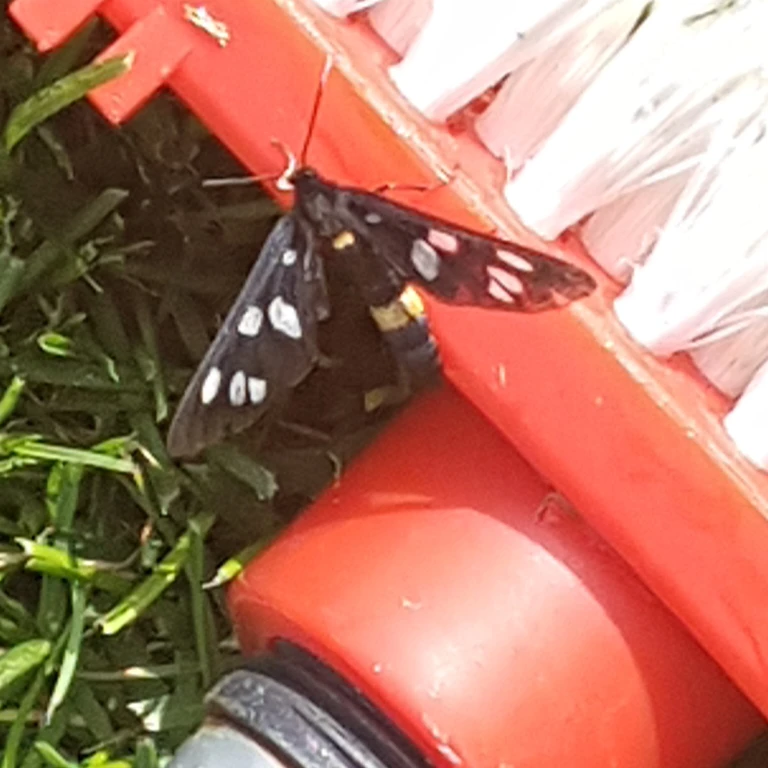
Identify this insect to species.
Amata phegea
